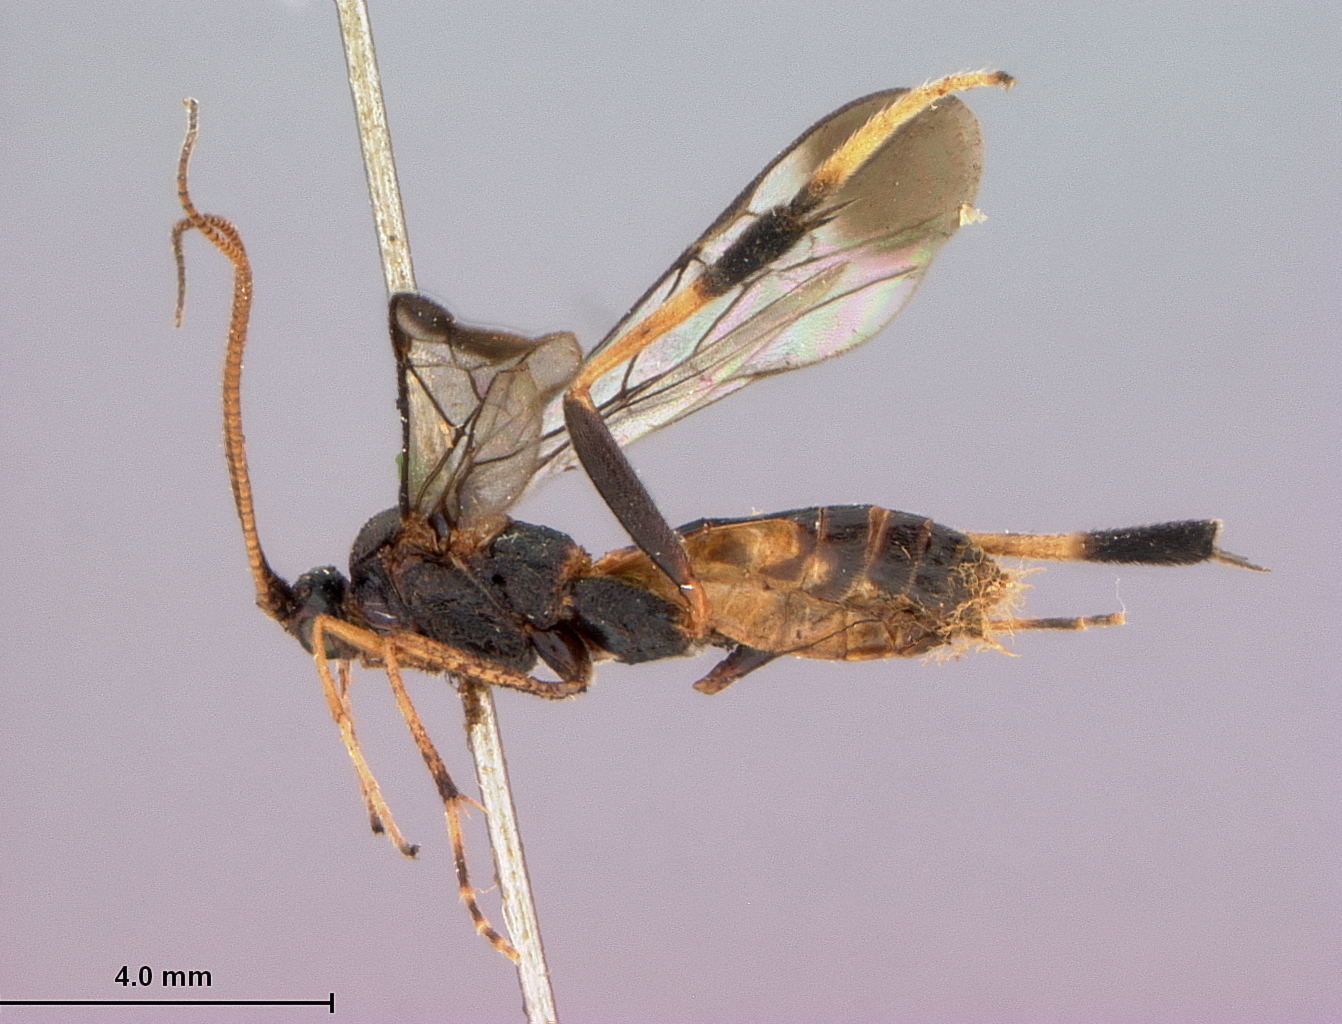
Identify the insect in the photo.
Stantonia carinata
